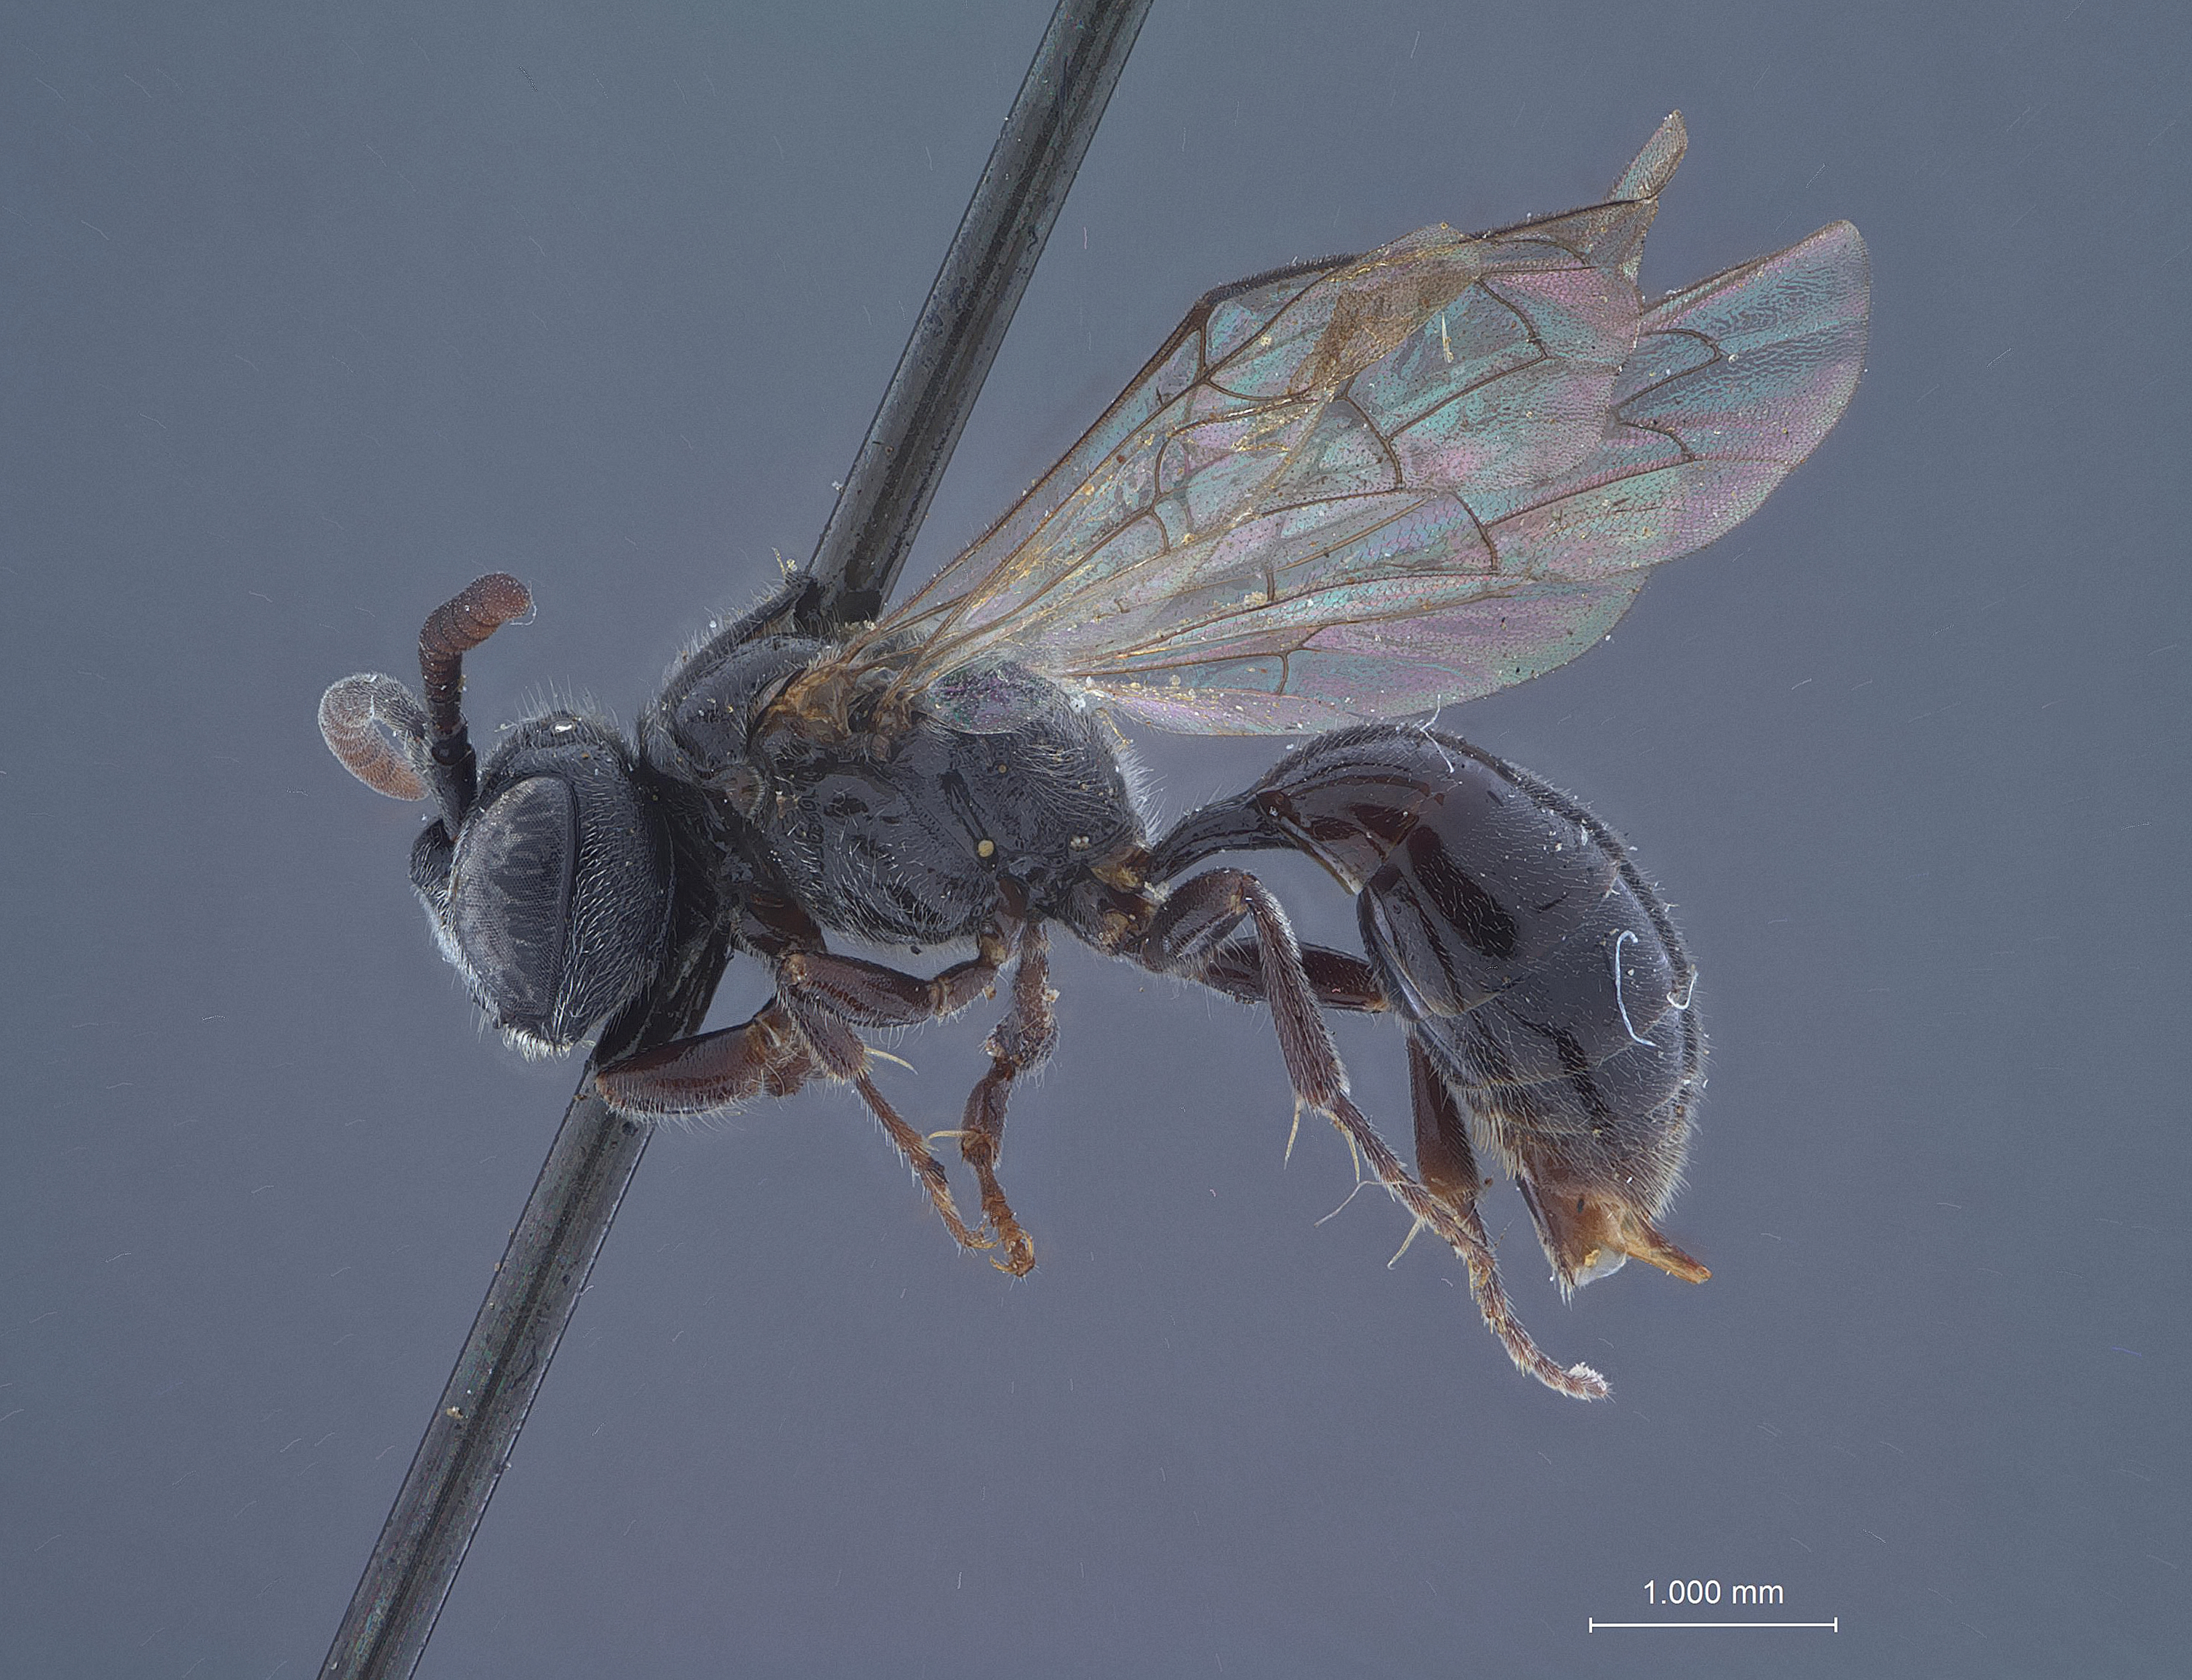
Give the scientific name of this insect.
Diodontus occidentalis
